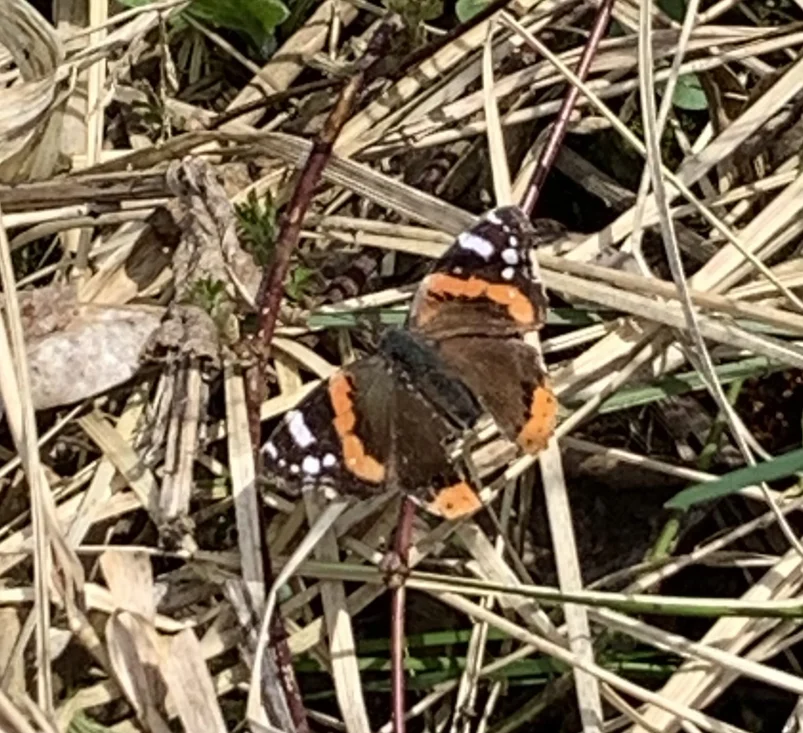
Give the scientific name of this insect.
Vanessa atalanta
